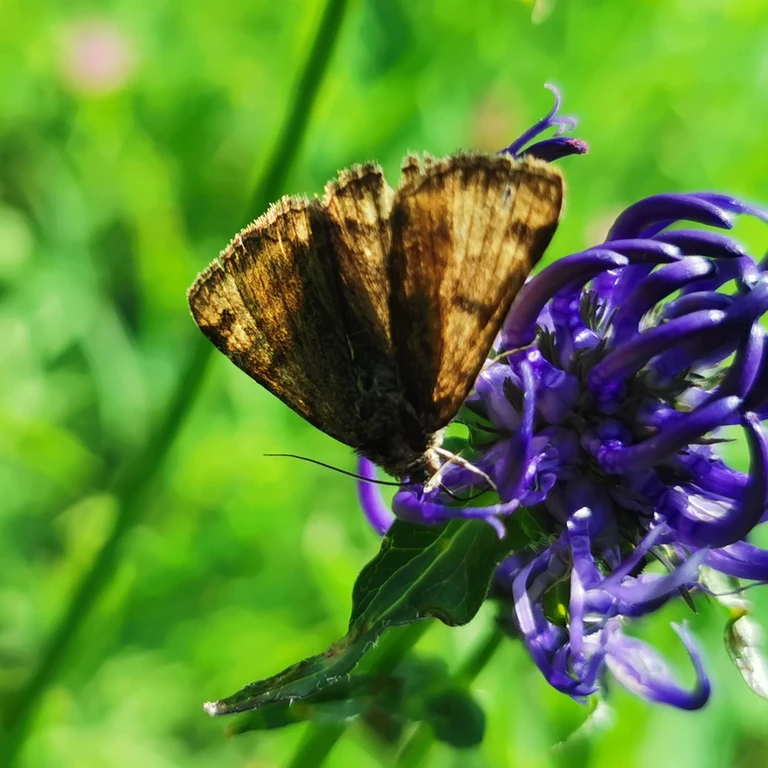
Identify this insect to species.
Euclidia glyphica
